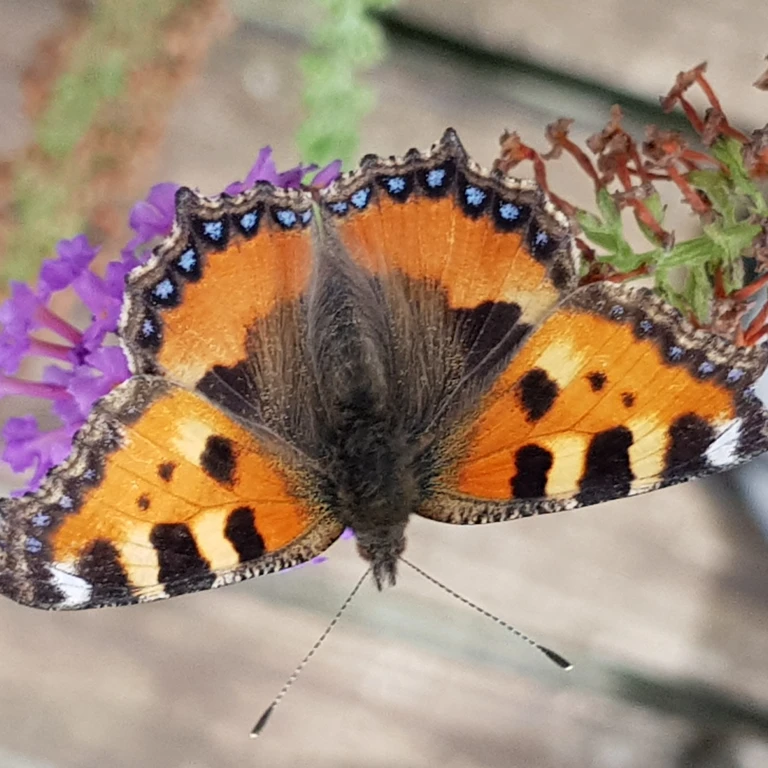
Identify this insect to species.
Aglais urticae
